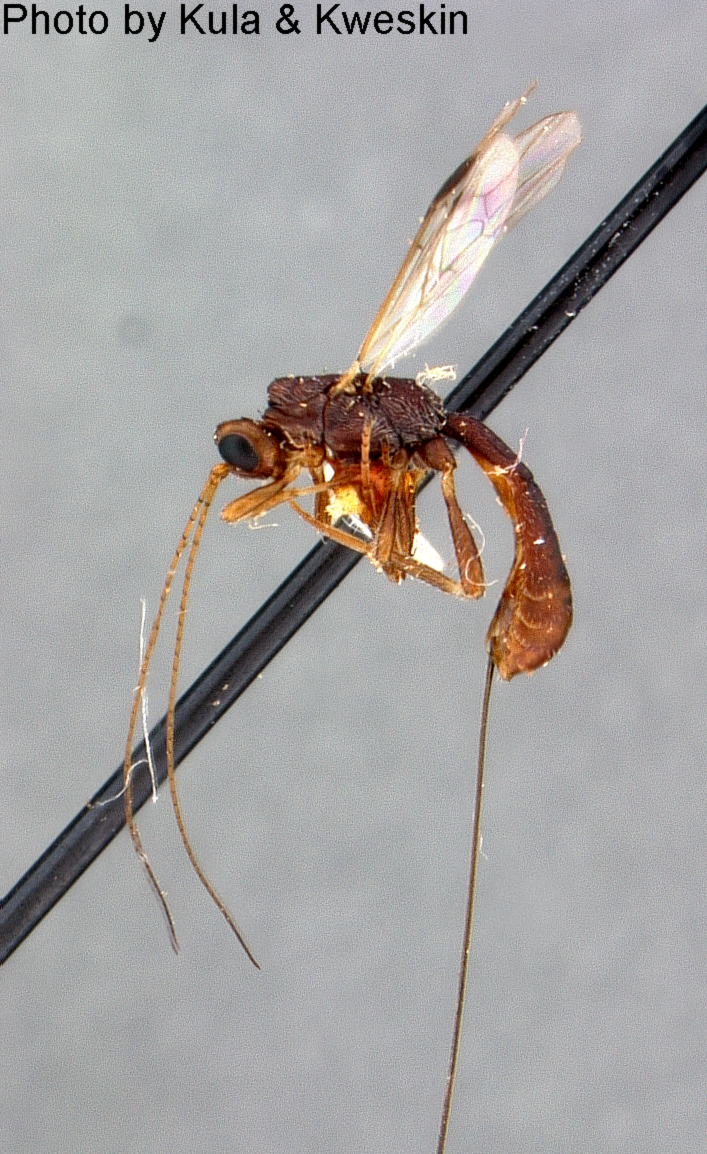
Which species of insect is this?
Acrophasmus ferrugineus
